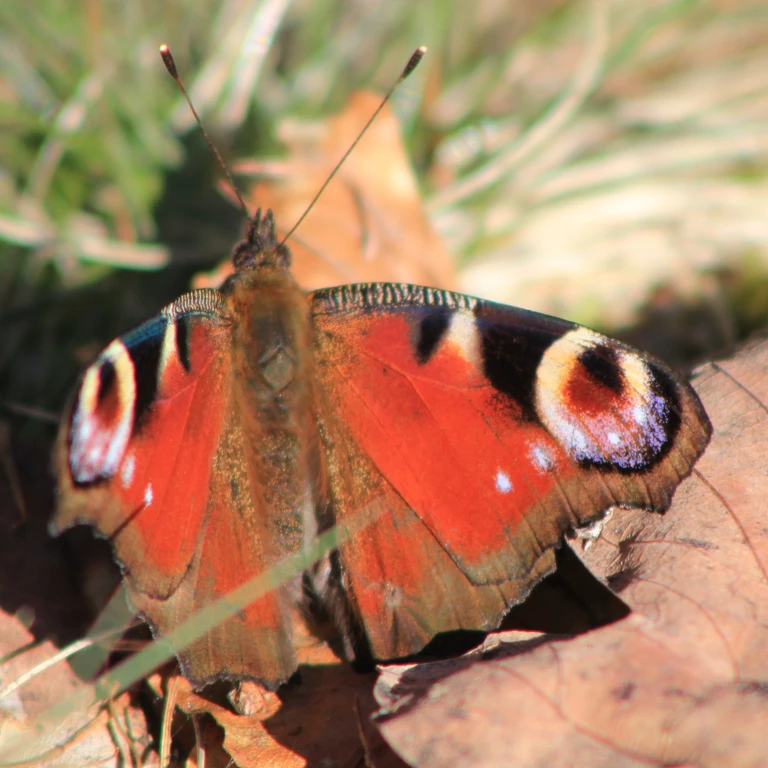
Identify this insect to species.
Aglais io
